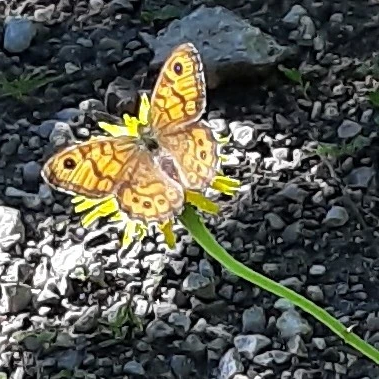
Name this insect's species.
Lasiommata megera (also Pararge megera)
